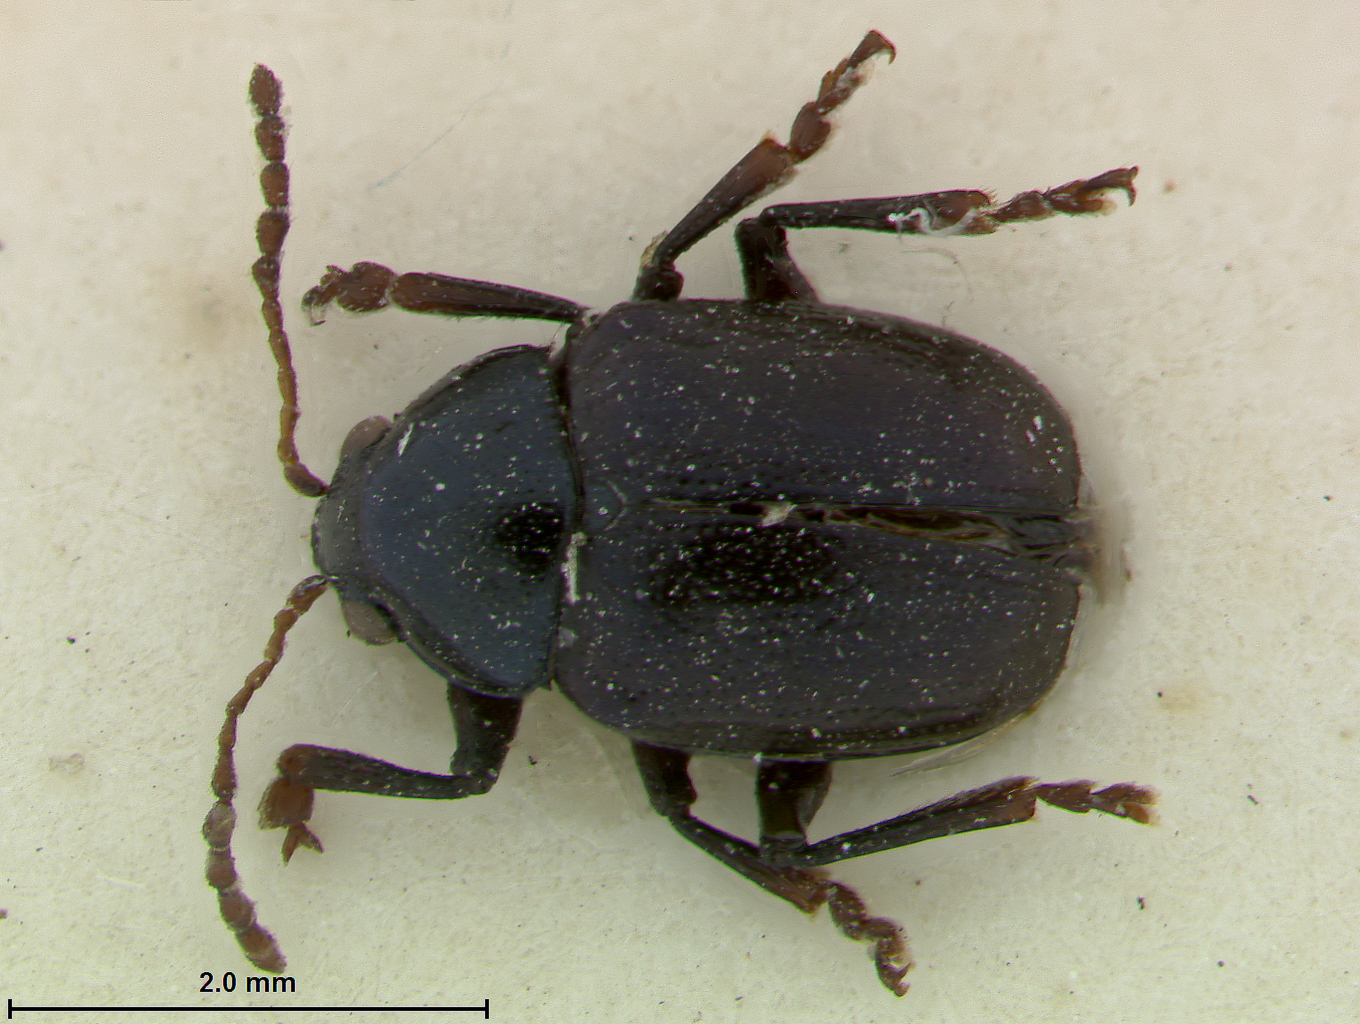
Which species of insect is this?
Nodonata peregrina (also Noda peregrina)
